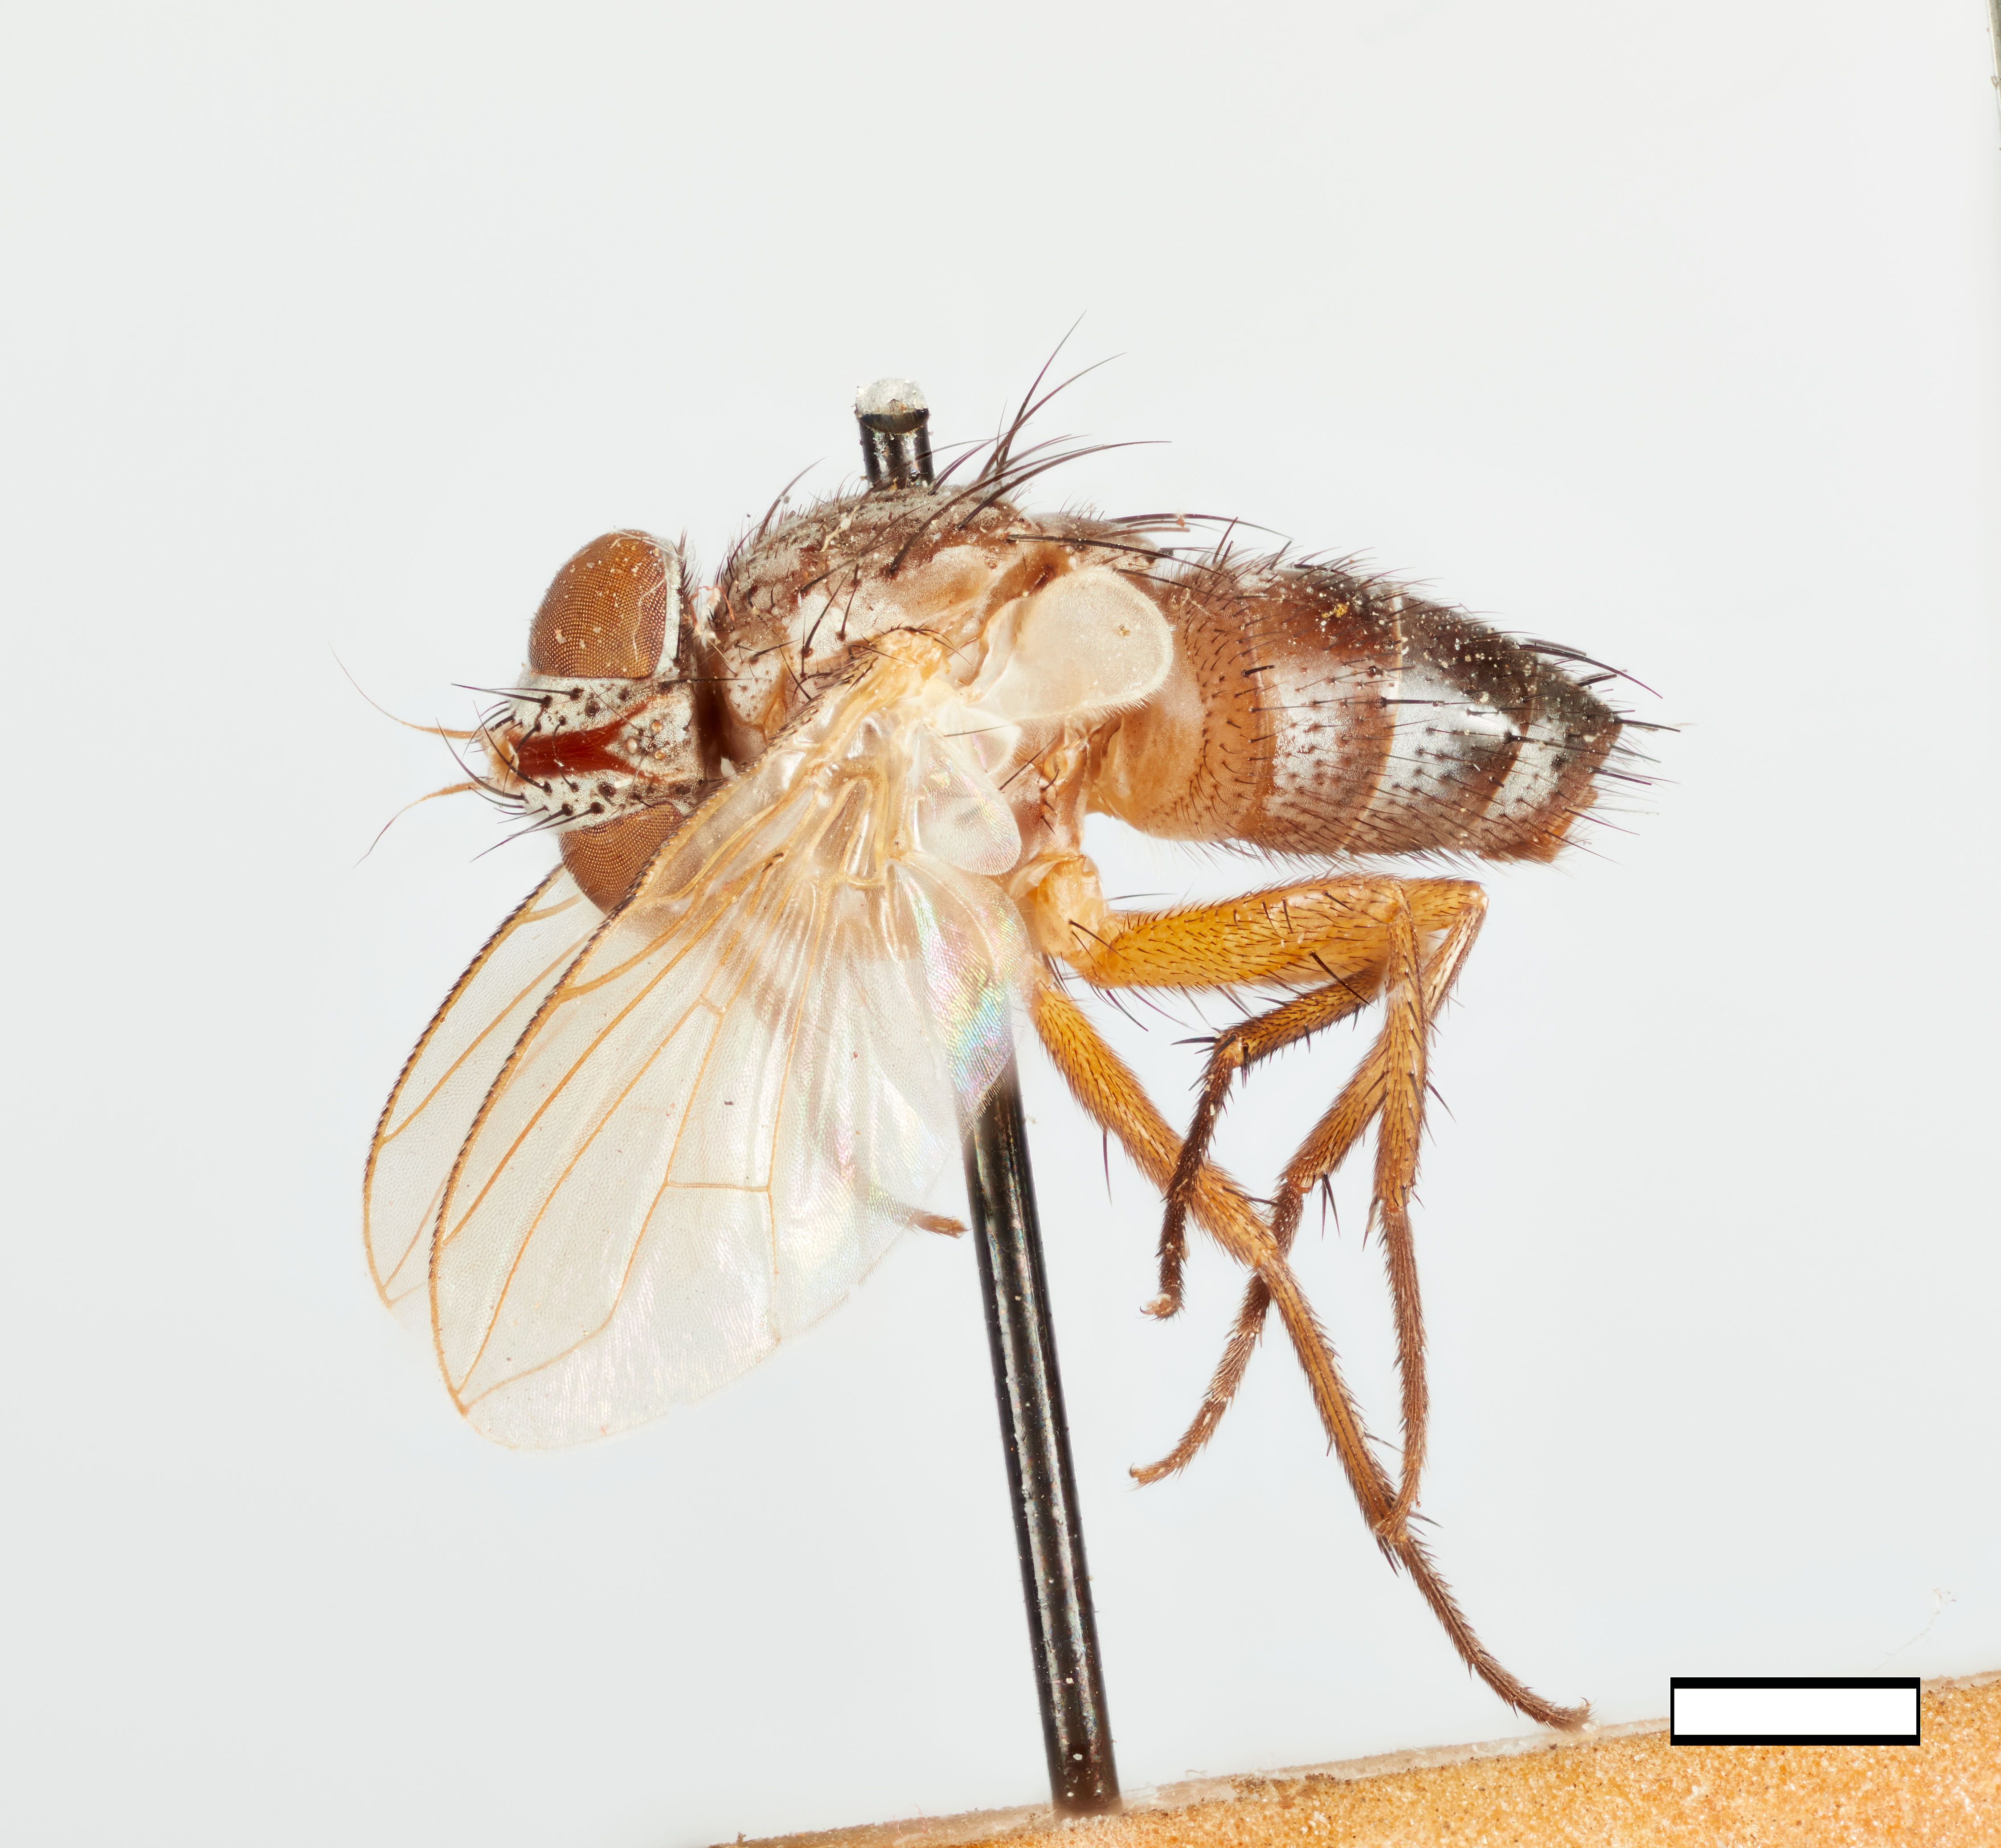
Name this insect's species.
Hypostena gilvipes
